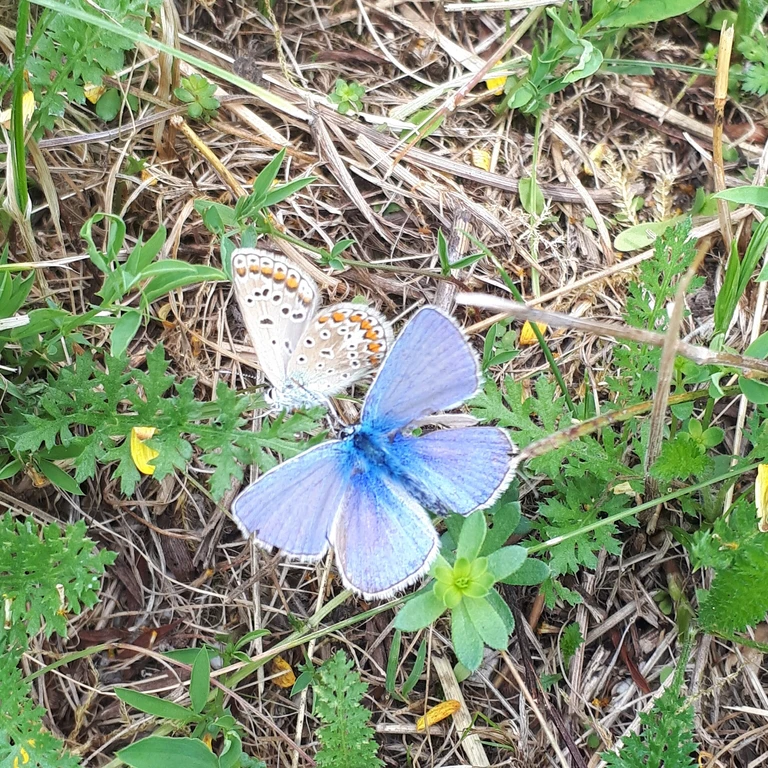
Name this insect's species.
Polyommatus icarus
